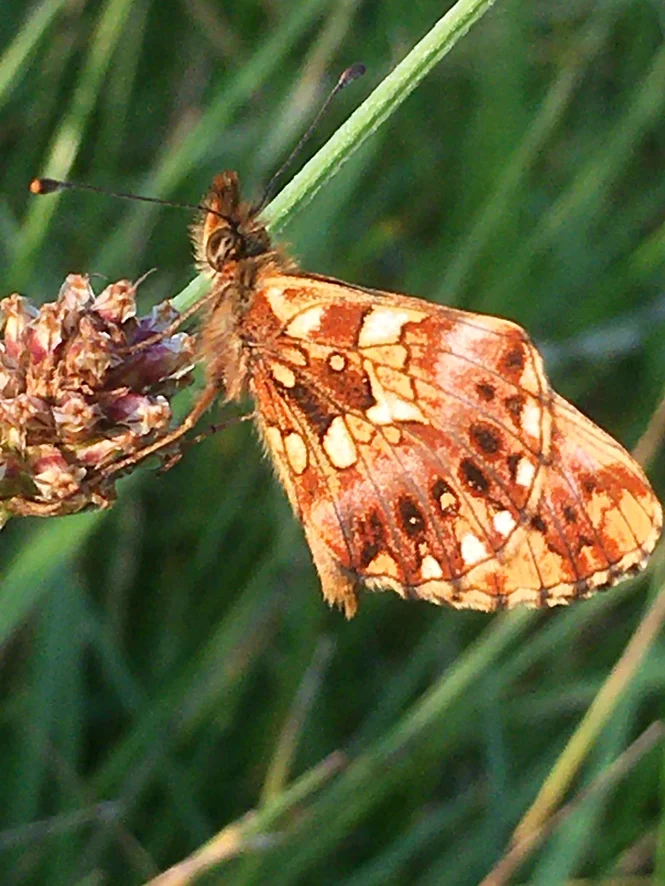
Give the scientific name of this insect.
Boloria dia
